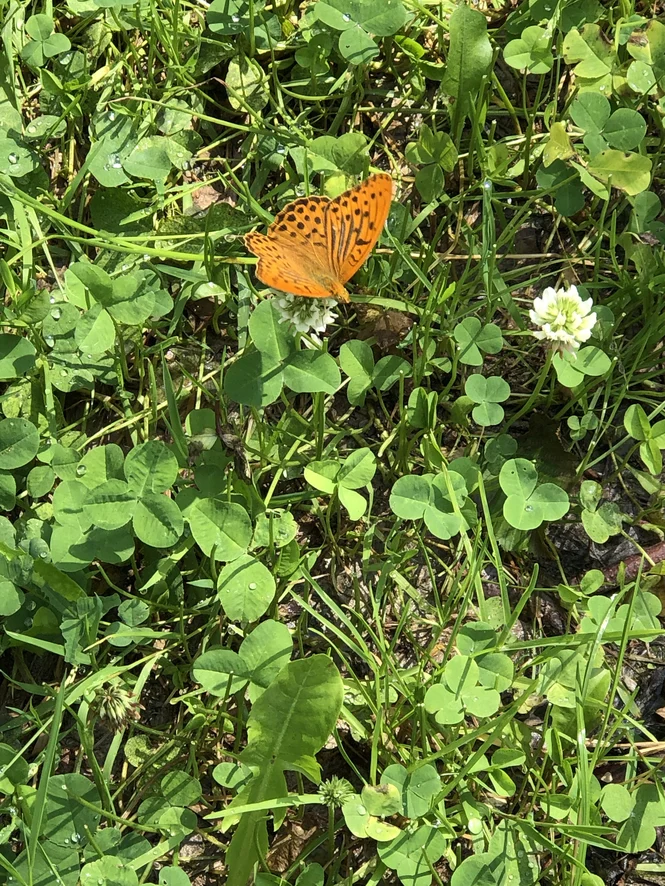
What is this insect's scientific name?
Argynnis paphia
